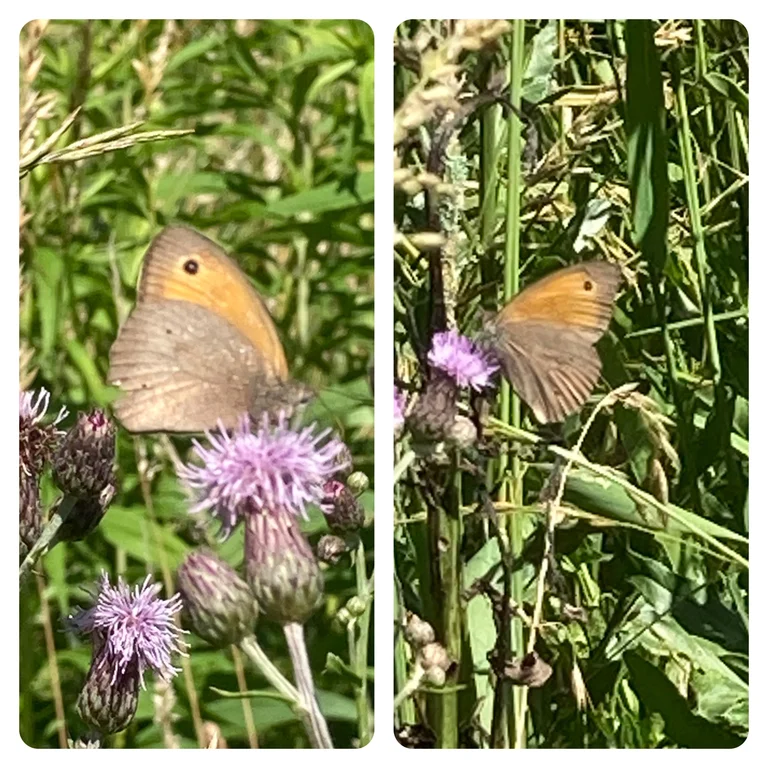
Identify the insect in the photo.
Maniola jurtina
